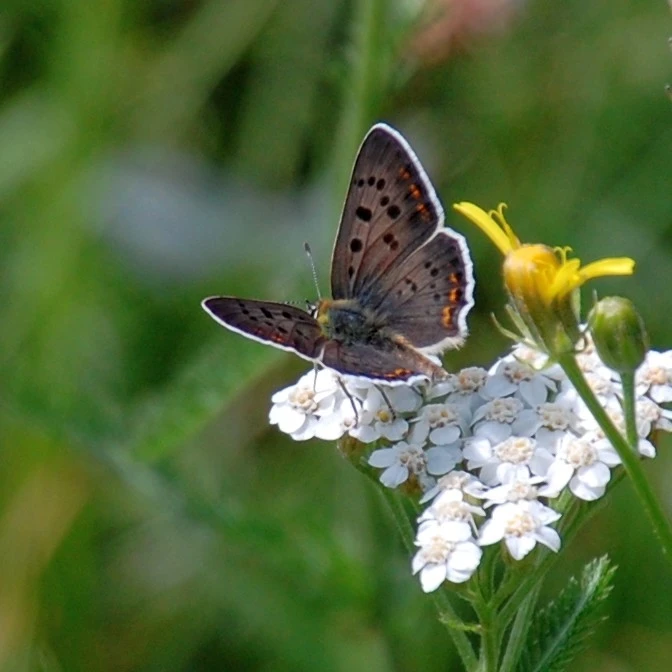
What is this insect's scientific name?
Lycaena tityrus (also Loweia tityrus)
